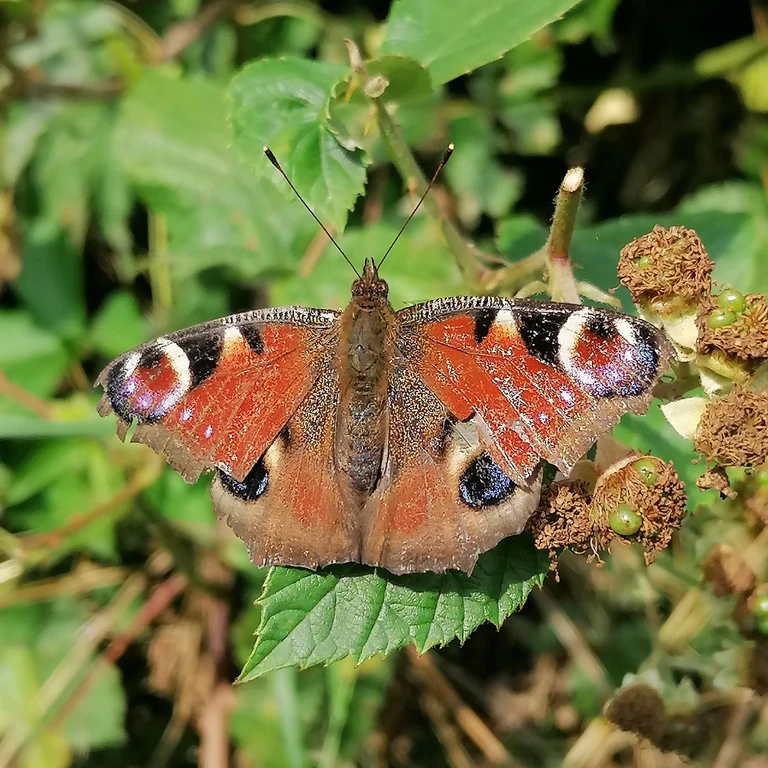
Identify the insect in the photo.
Aglais io
